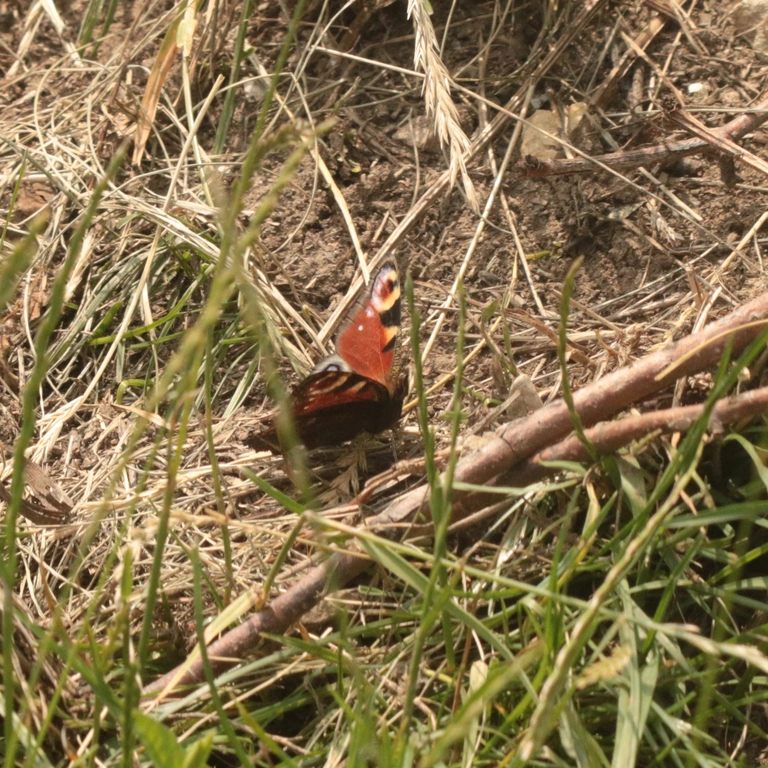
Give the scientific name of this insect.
Aglais io
